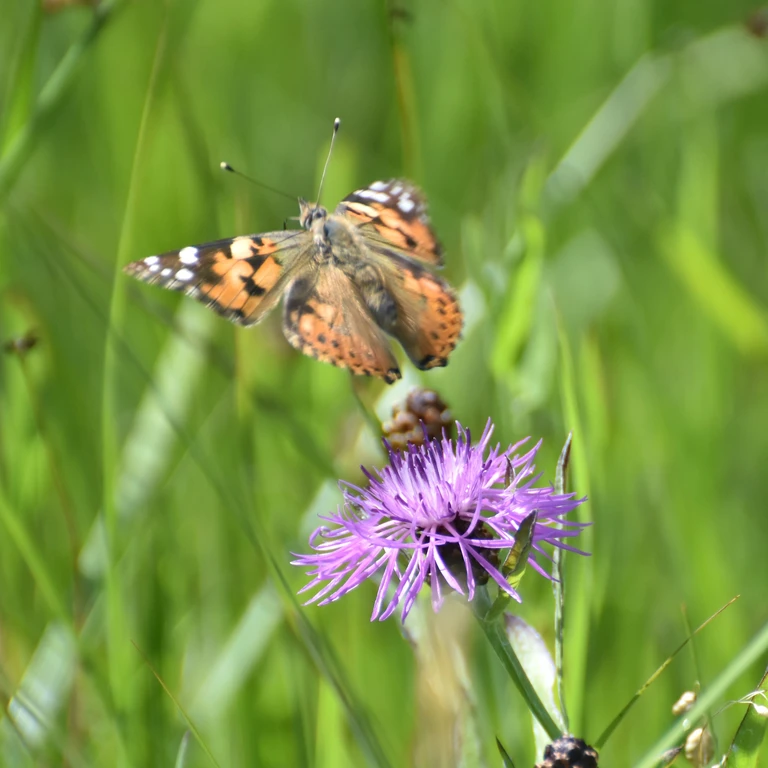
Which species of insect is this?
Vanessa cardui
